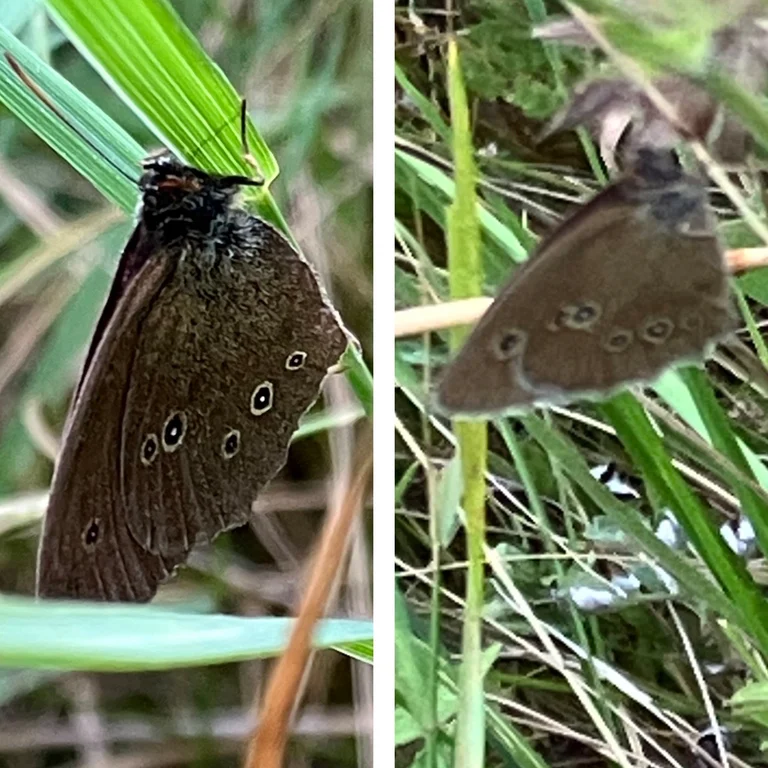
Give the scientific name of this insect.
Aphantopus hyperantus
